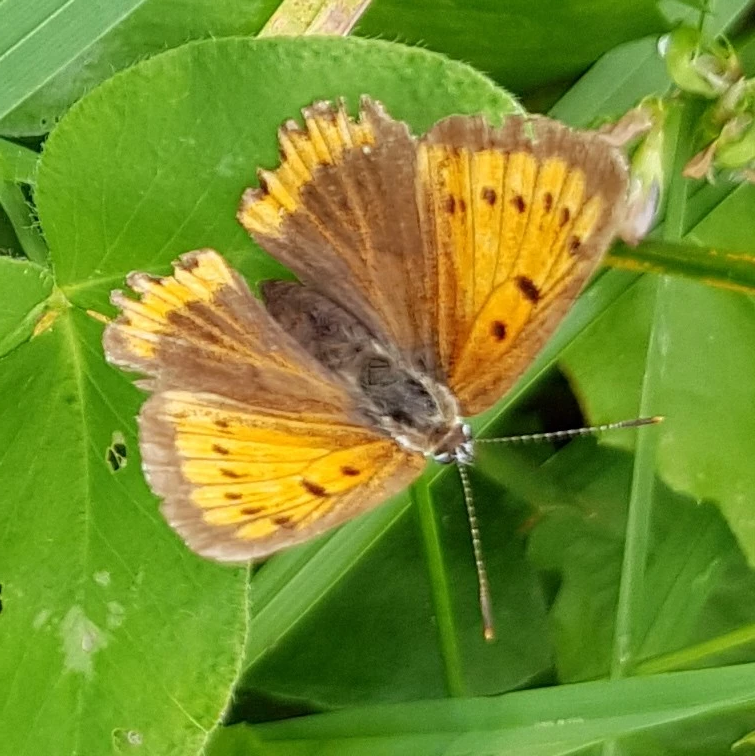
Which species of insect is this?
Lycaena dispar
